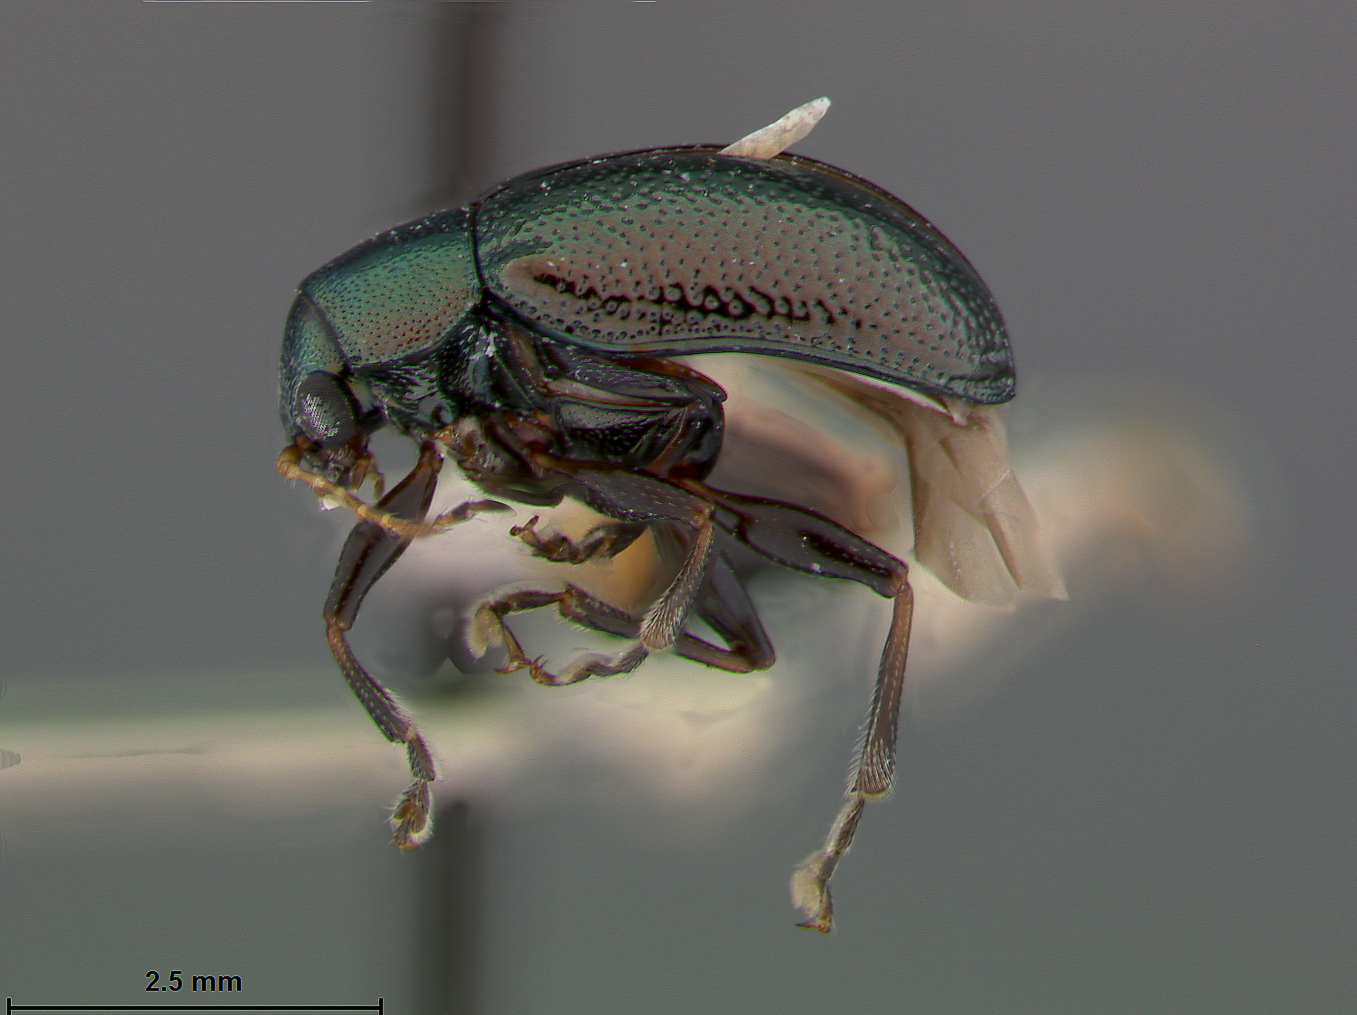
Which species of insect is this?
Colaspis floridana
